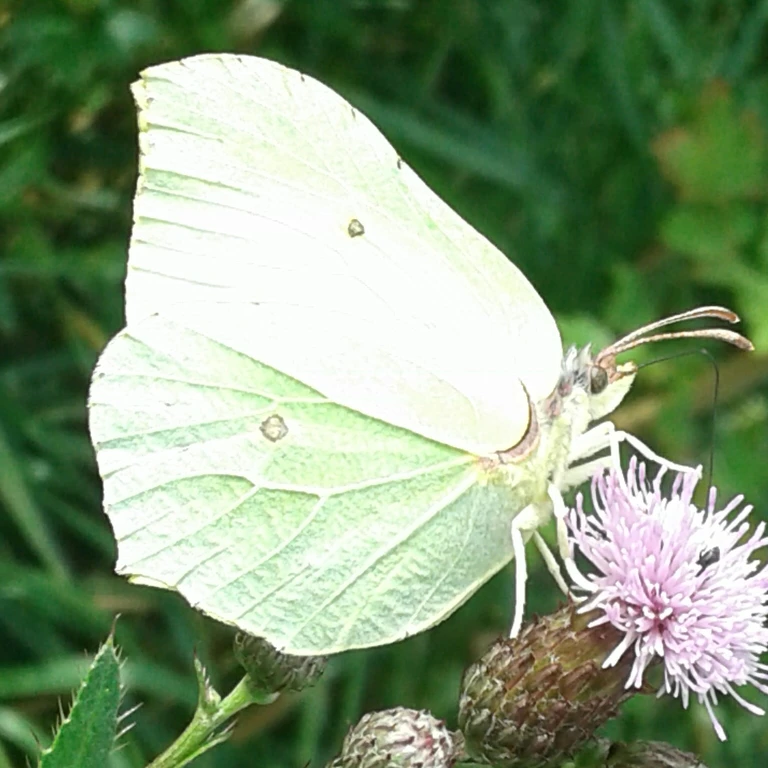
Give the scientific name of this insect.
Gonepteryx rhamni
